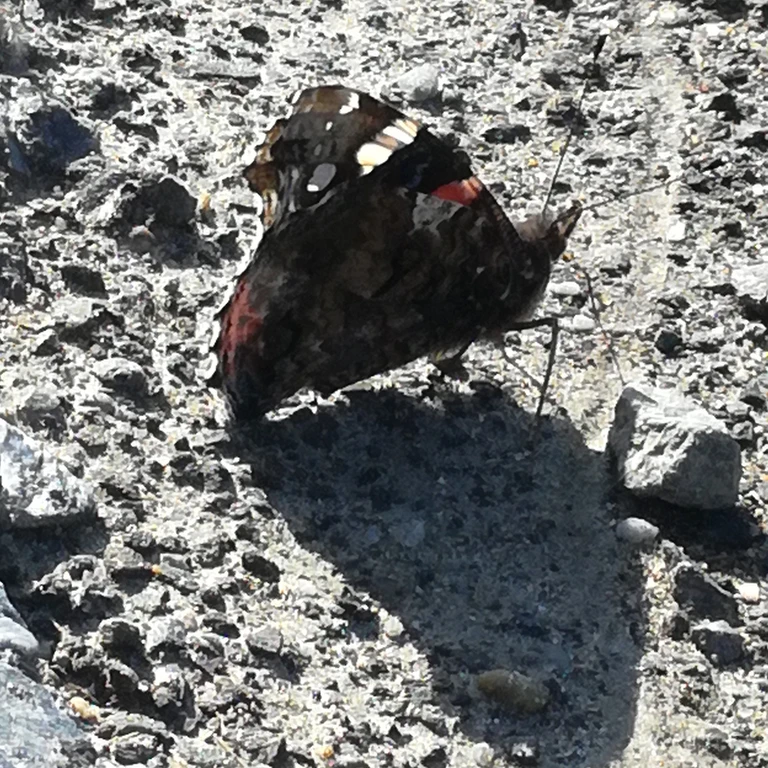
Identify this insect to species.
Vanessa atalanta
